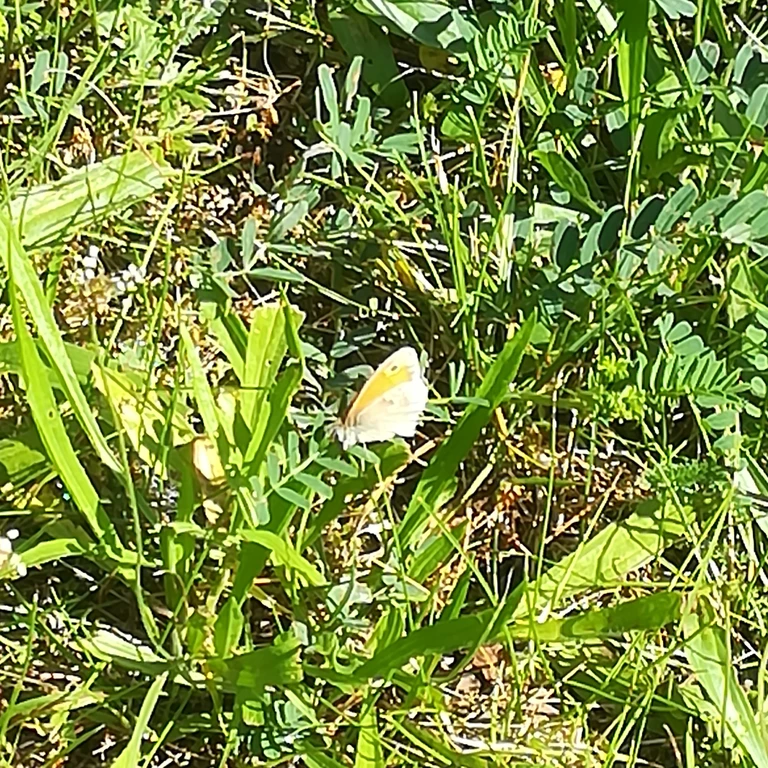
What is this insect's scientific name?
Coenonympha pamphilus
